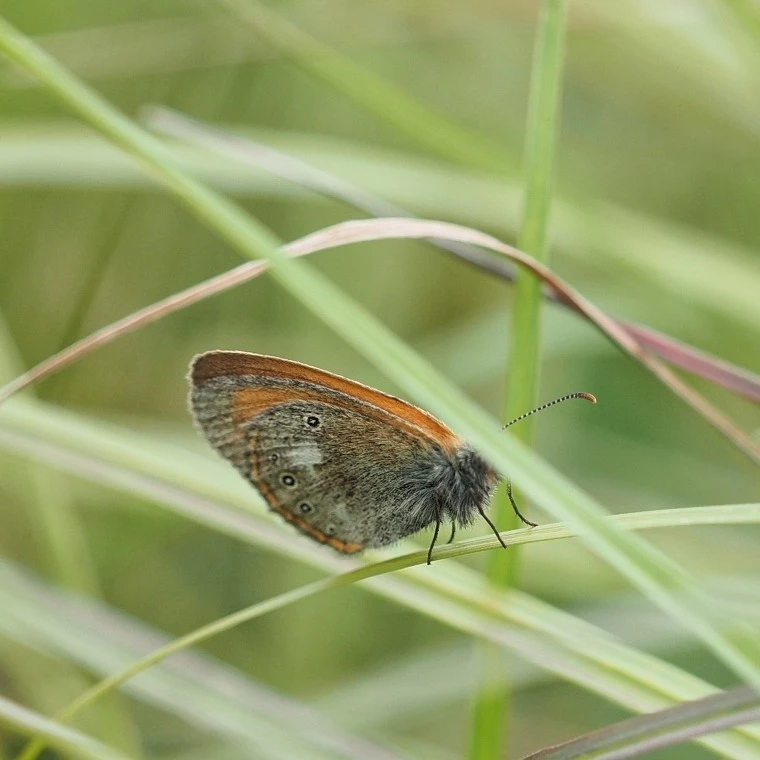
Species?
Coenonympha glycerion (also Coenonympha iphis)
